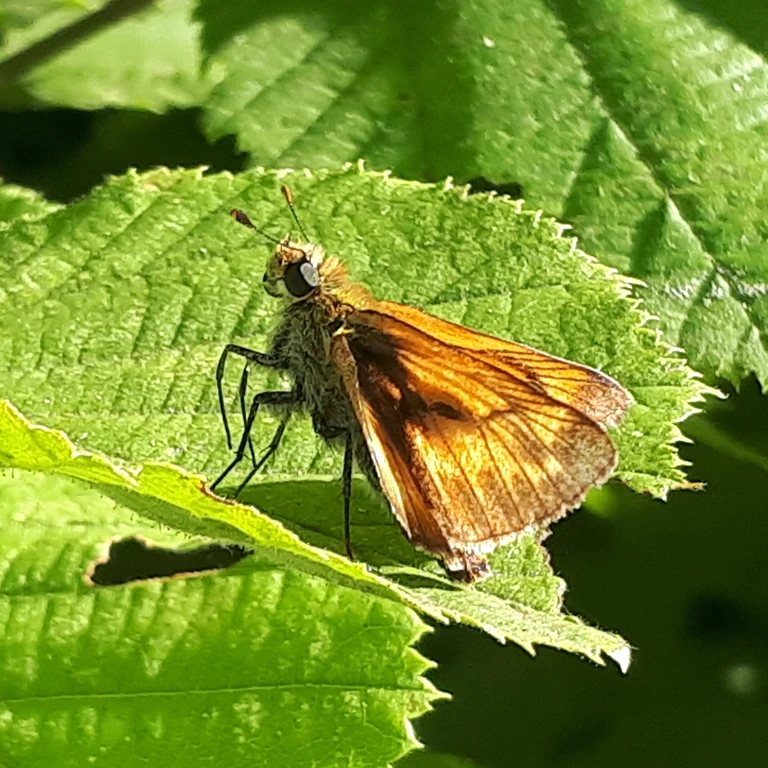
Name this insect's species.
Ochlodes sylvanus (also Ochlodes venata)
